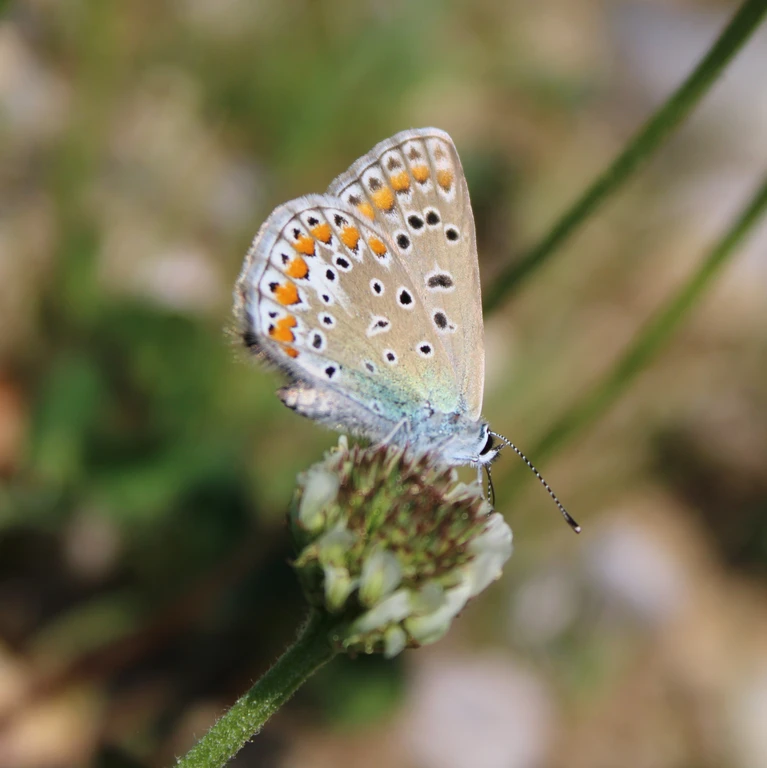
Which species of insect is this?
Polyommatus icarus
